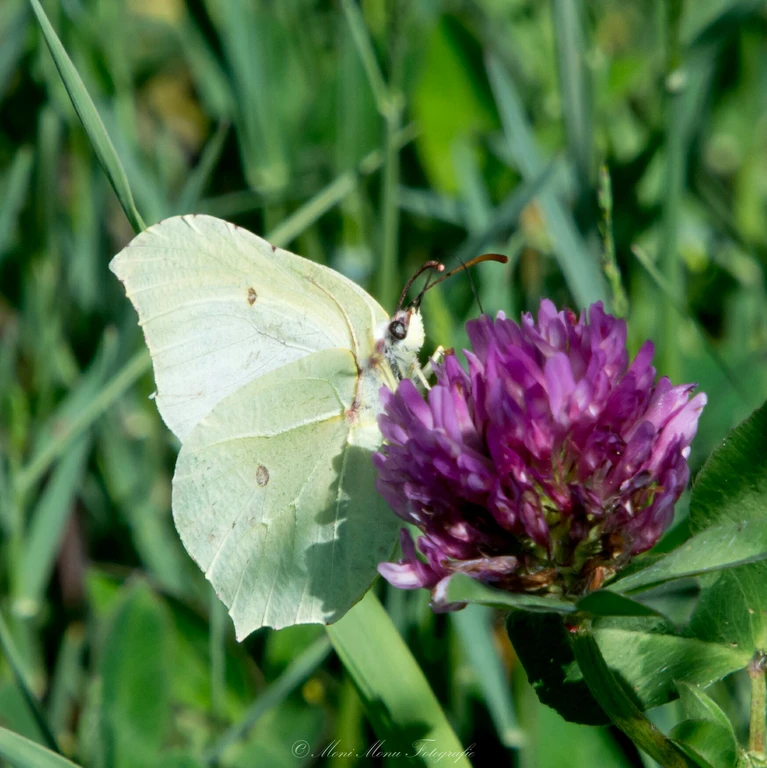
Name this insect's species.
Gonepteryx rhamni
